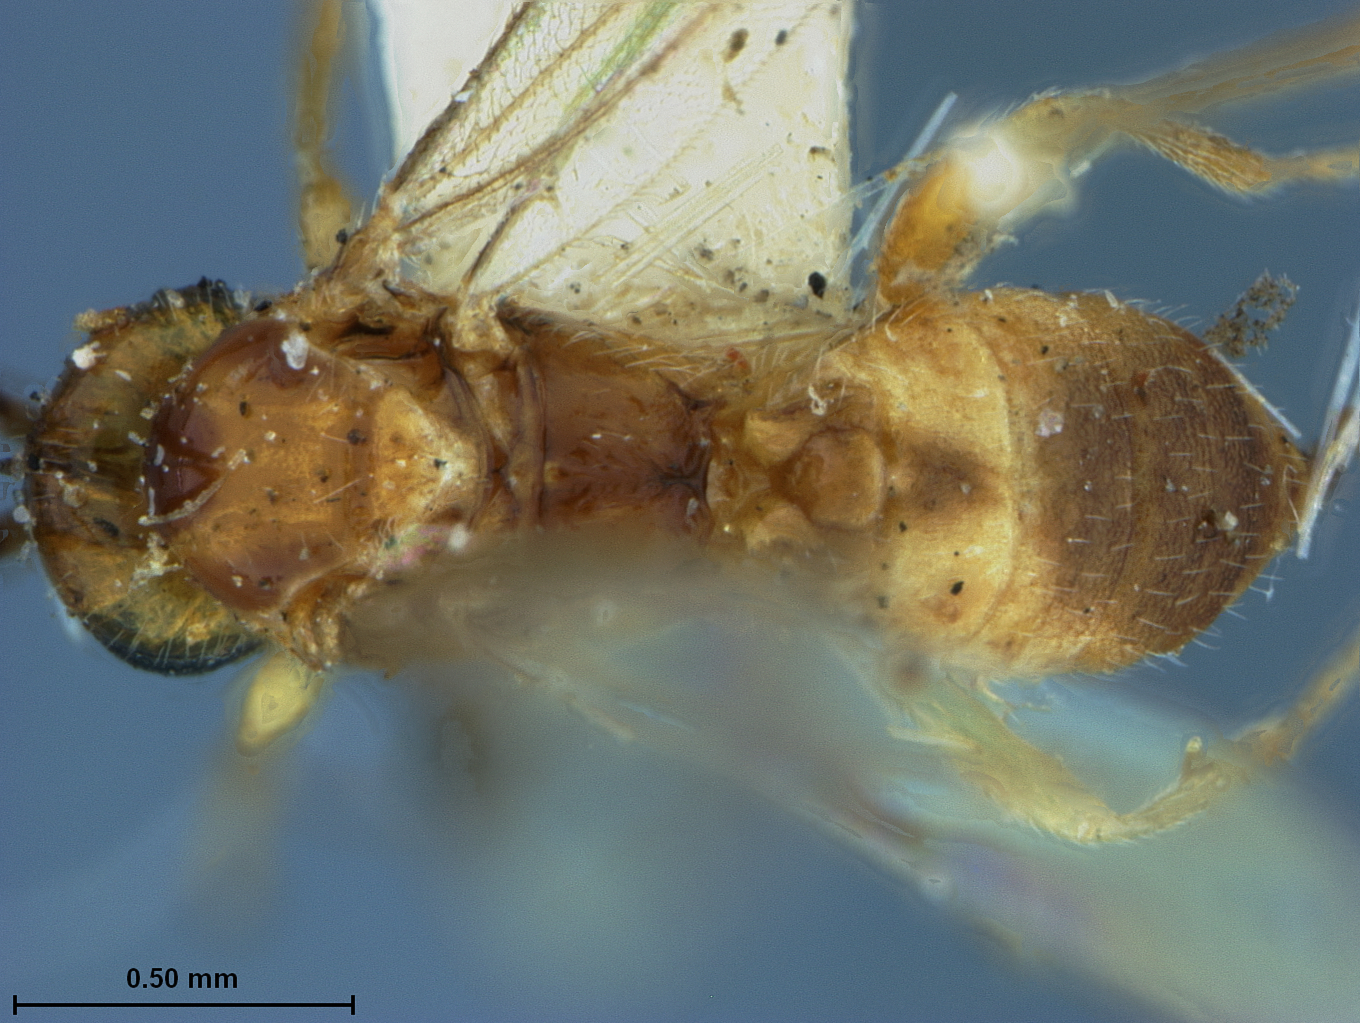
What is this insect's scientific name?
Bracon rhyssamati
